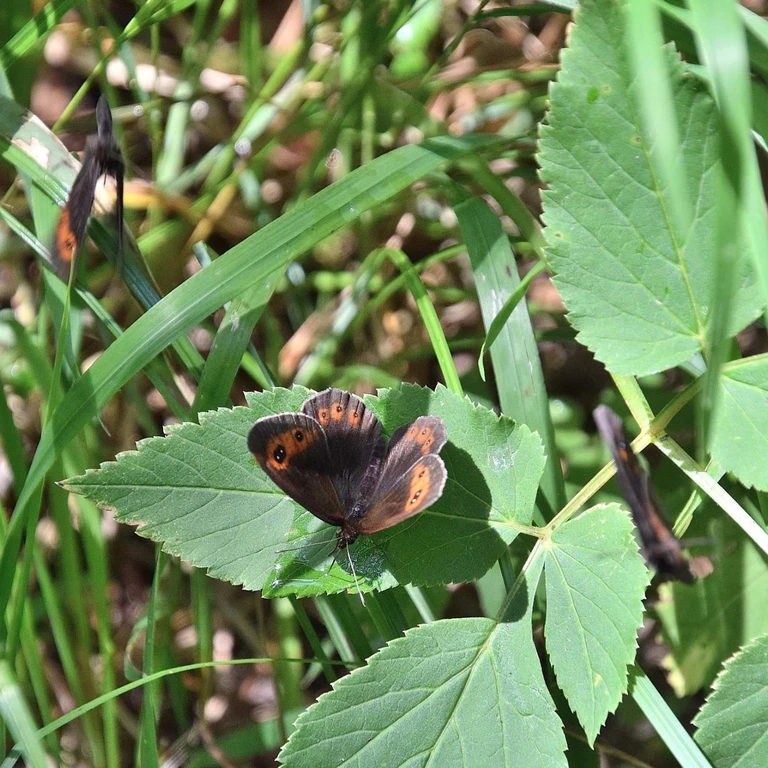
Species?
Erebia aethiops
